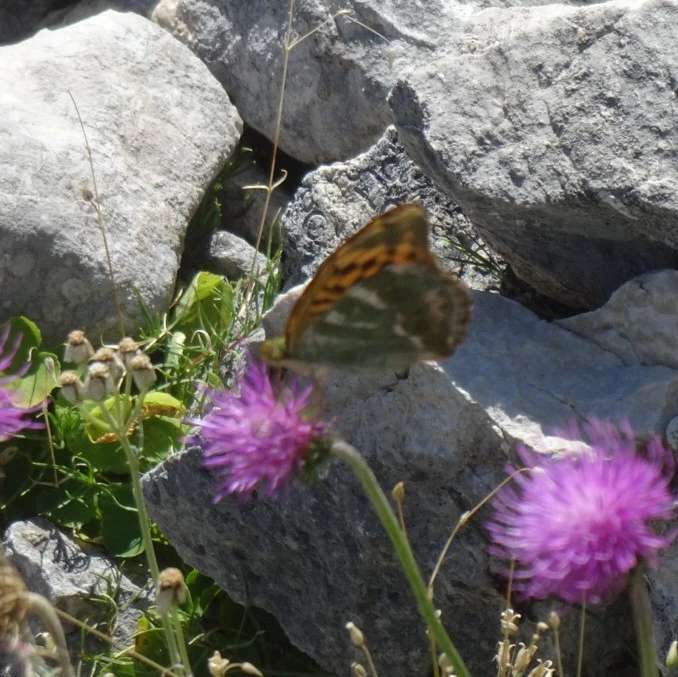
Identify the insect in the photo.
Argynnis paphia
